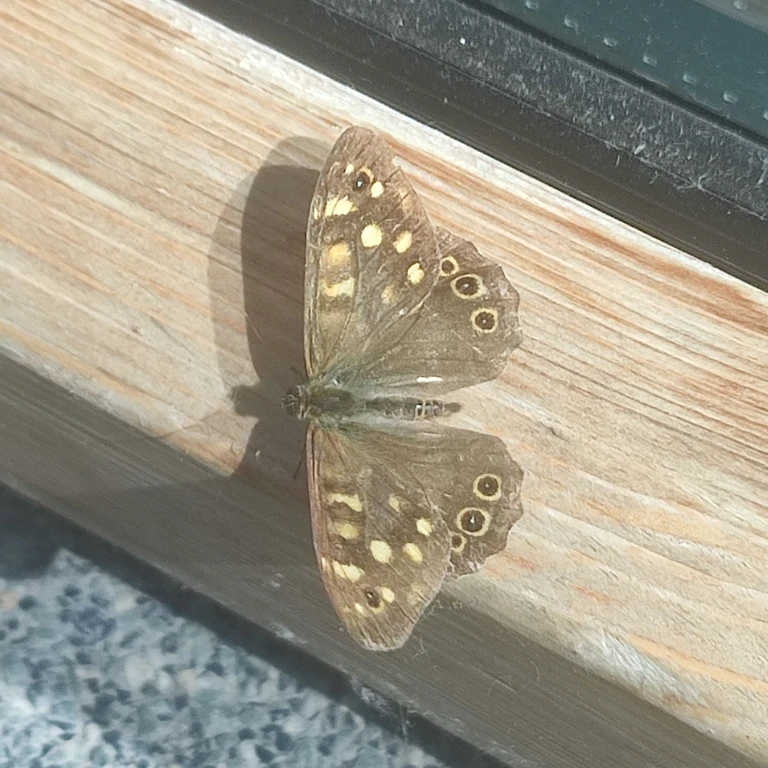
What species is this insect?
Pararge aegeria
